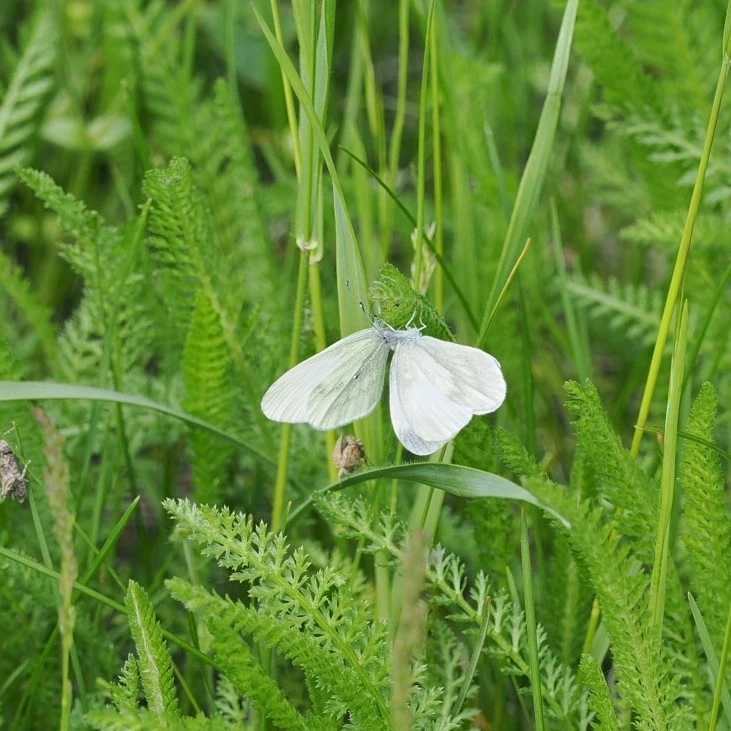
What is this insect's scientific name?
Leptidea sinapis/juvernica
